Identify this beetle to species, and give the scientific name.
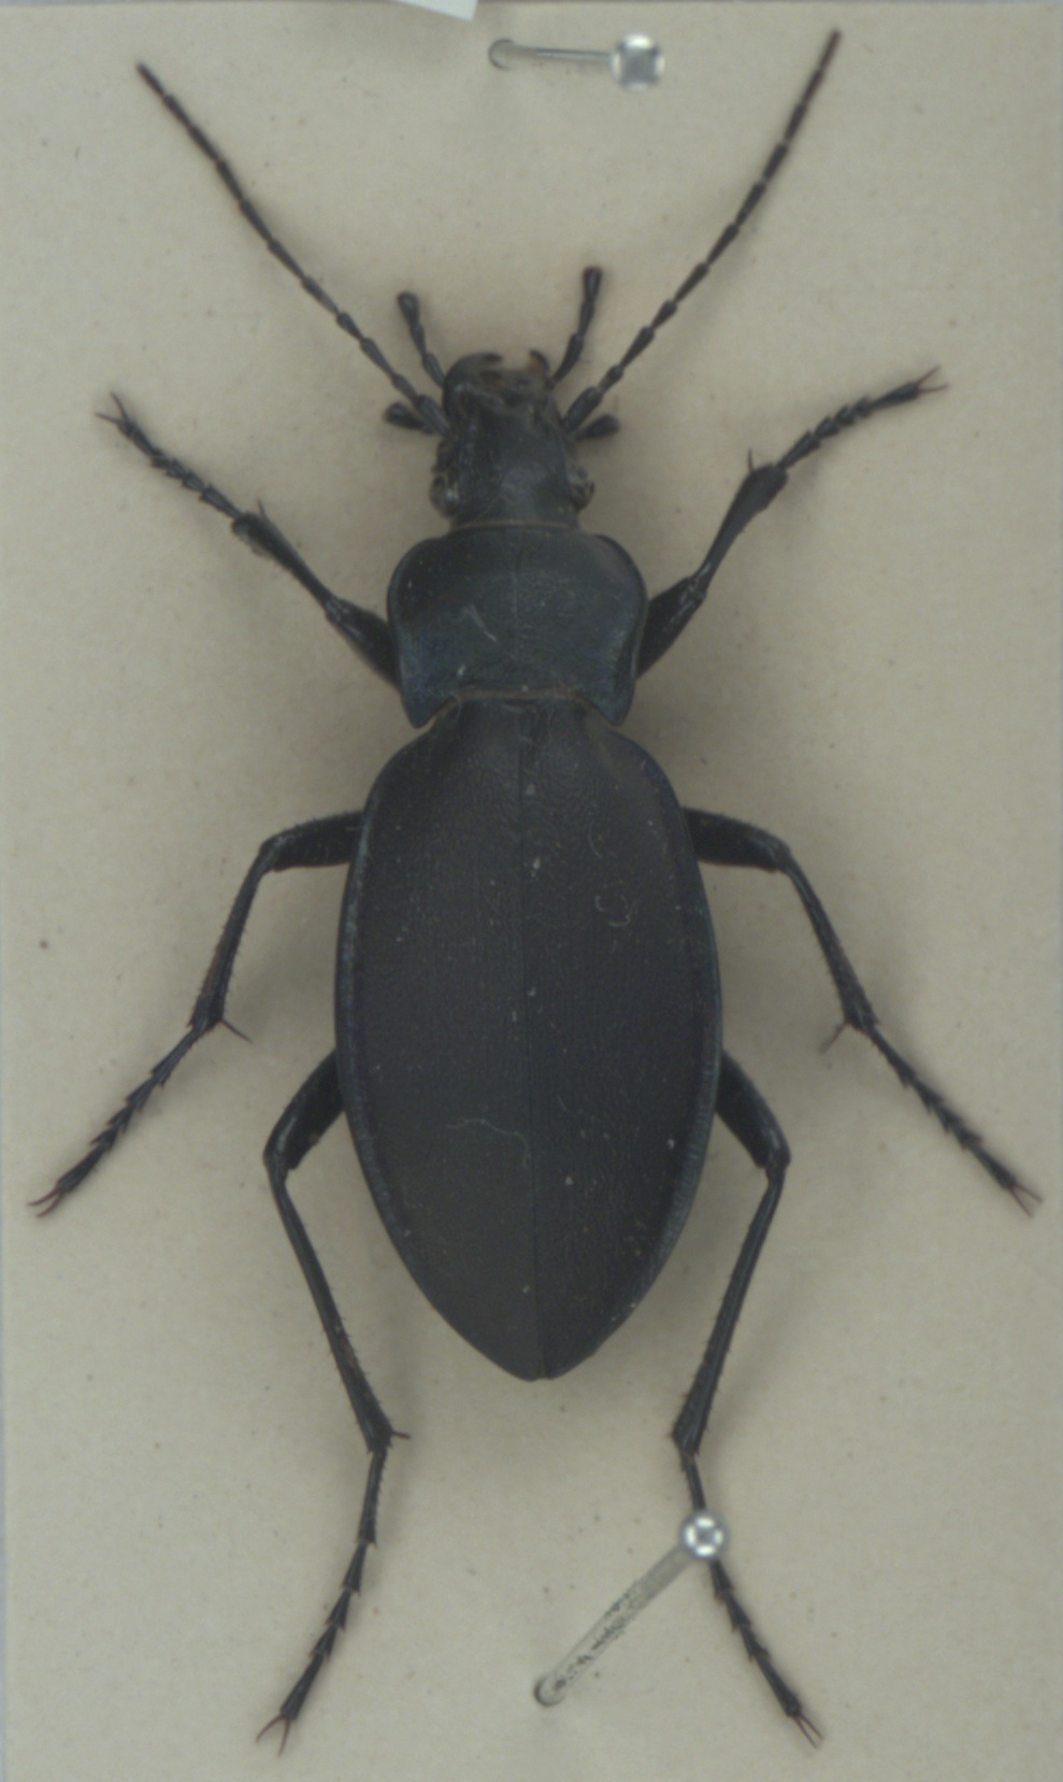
Carabus violaceus
